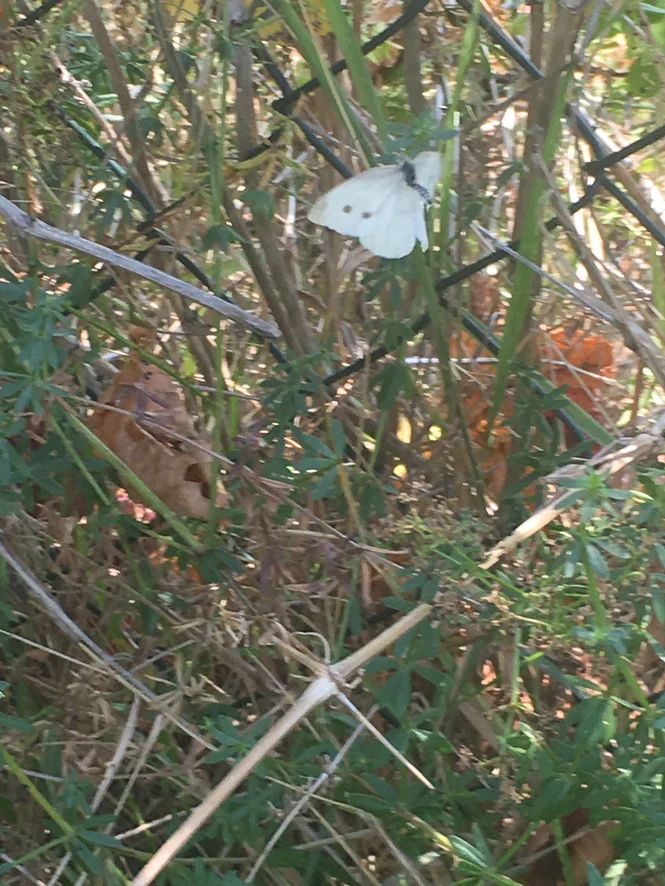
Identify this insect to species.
Pieris rapae
